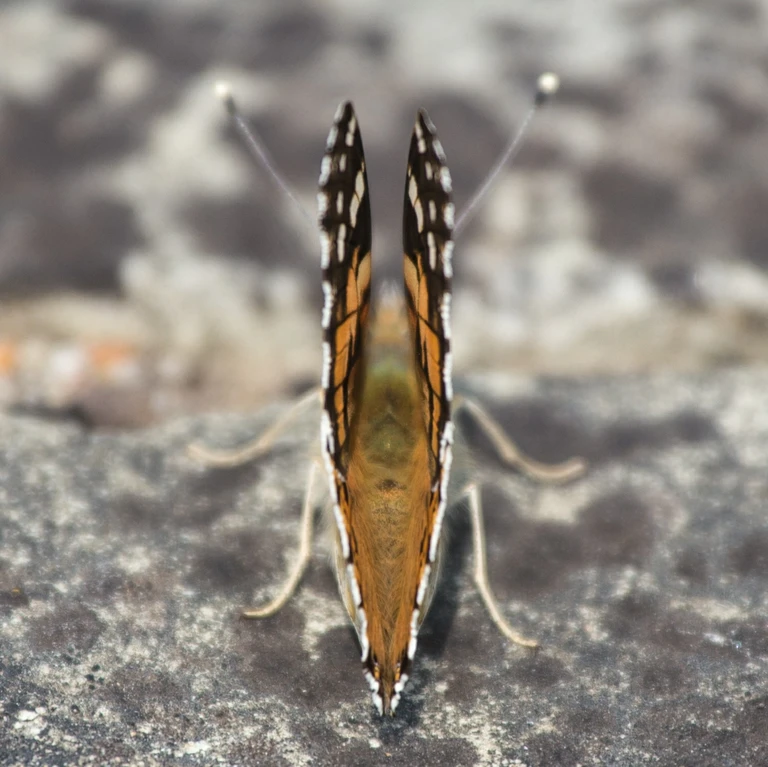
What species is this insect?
Vanessa cardui
